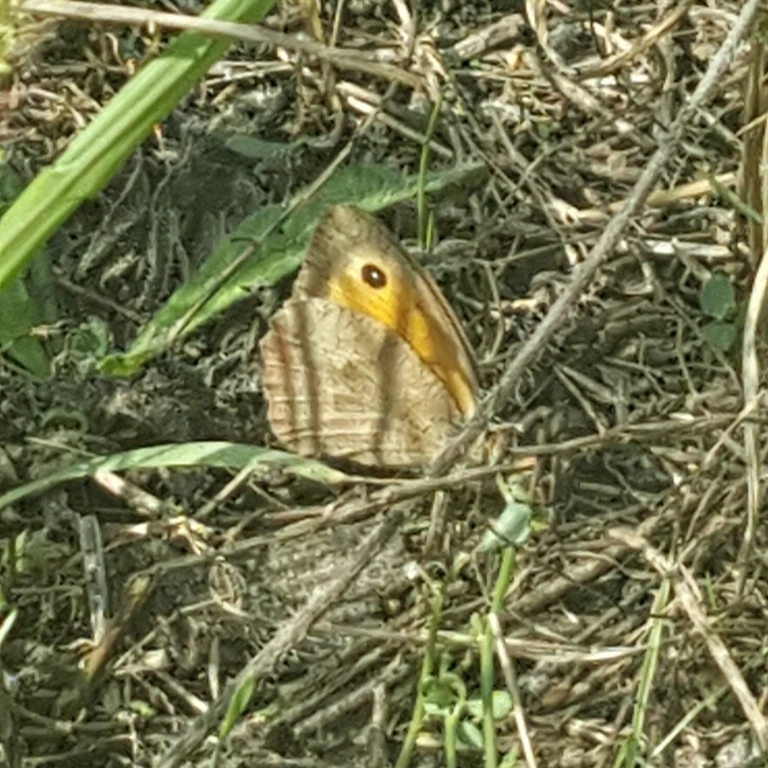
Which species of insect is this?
Maniola jurtina
